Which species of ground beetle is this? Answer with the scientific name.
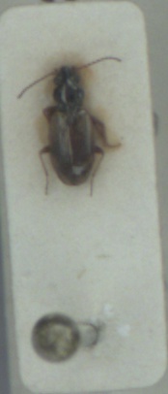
Bembidion ephippium
